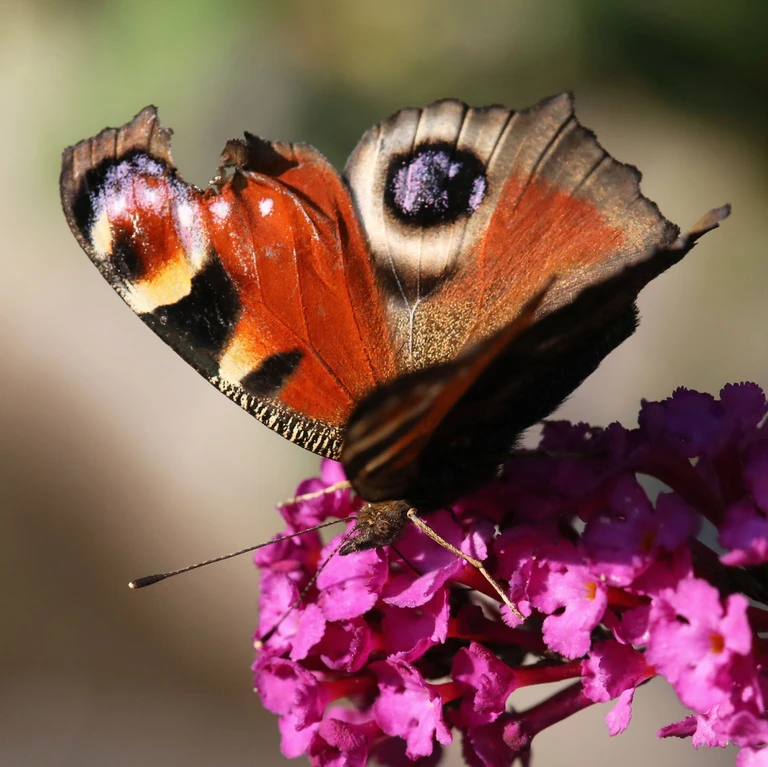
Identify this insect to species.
Aglais io
